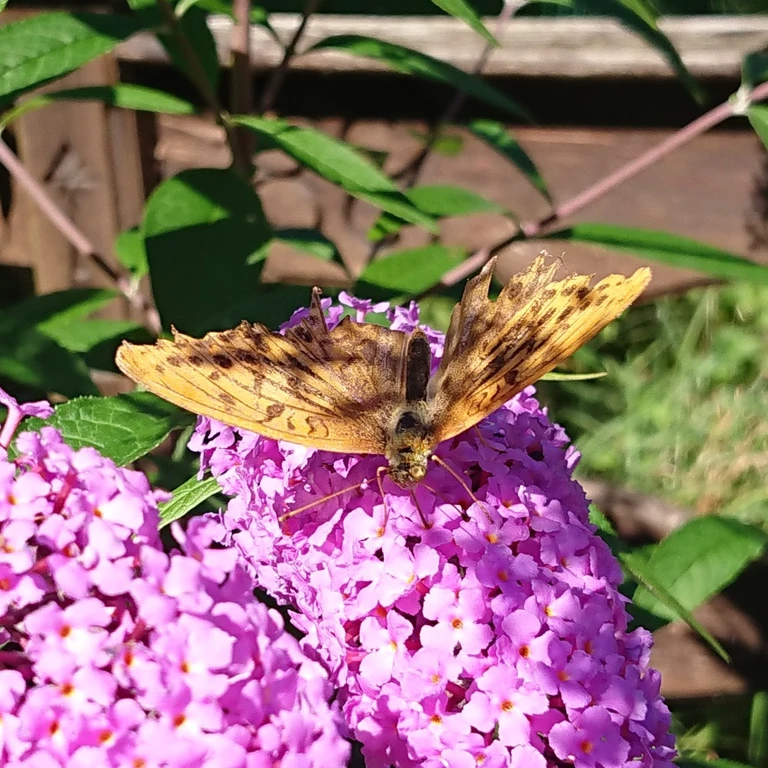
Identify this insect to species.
Argynnis paphia
